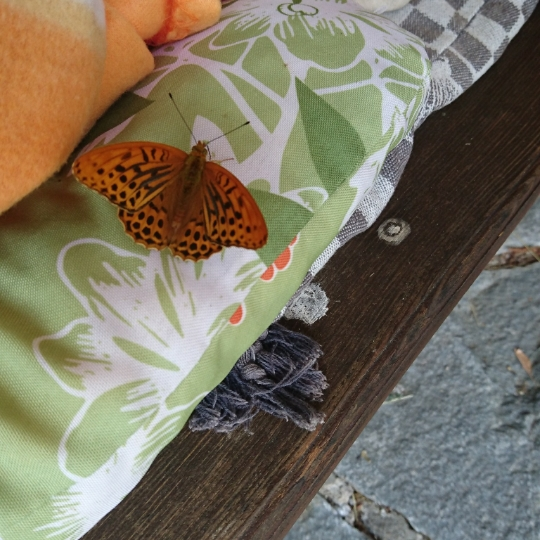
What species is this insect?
Argynnis paphia
